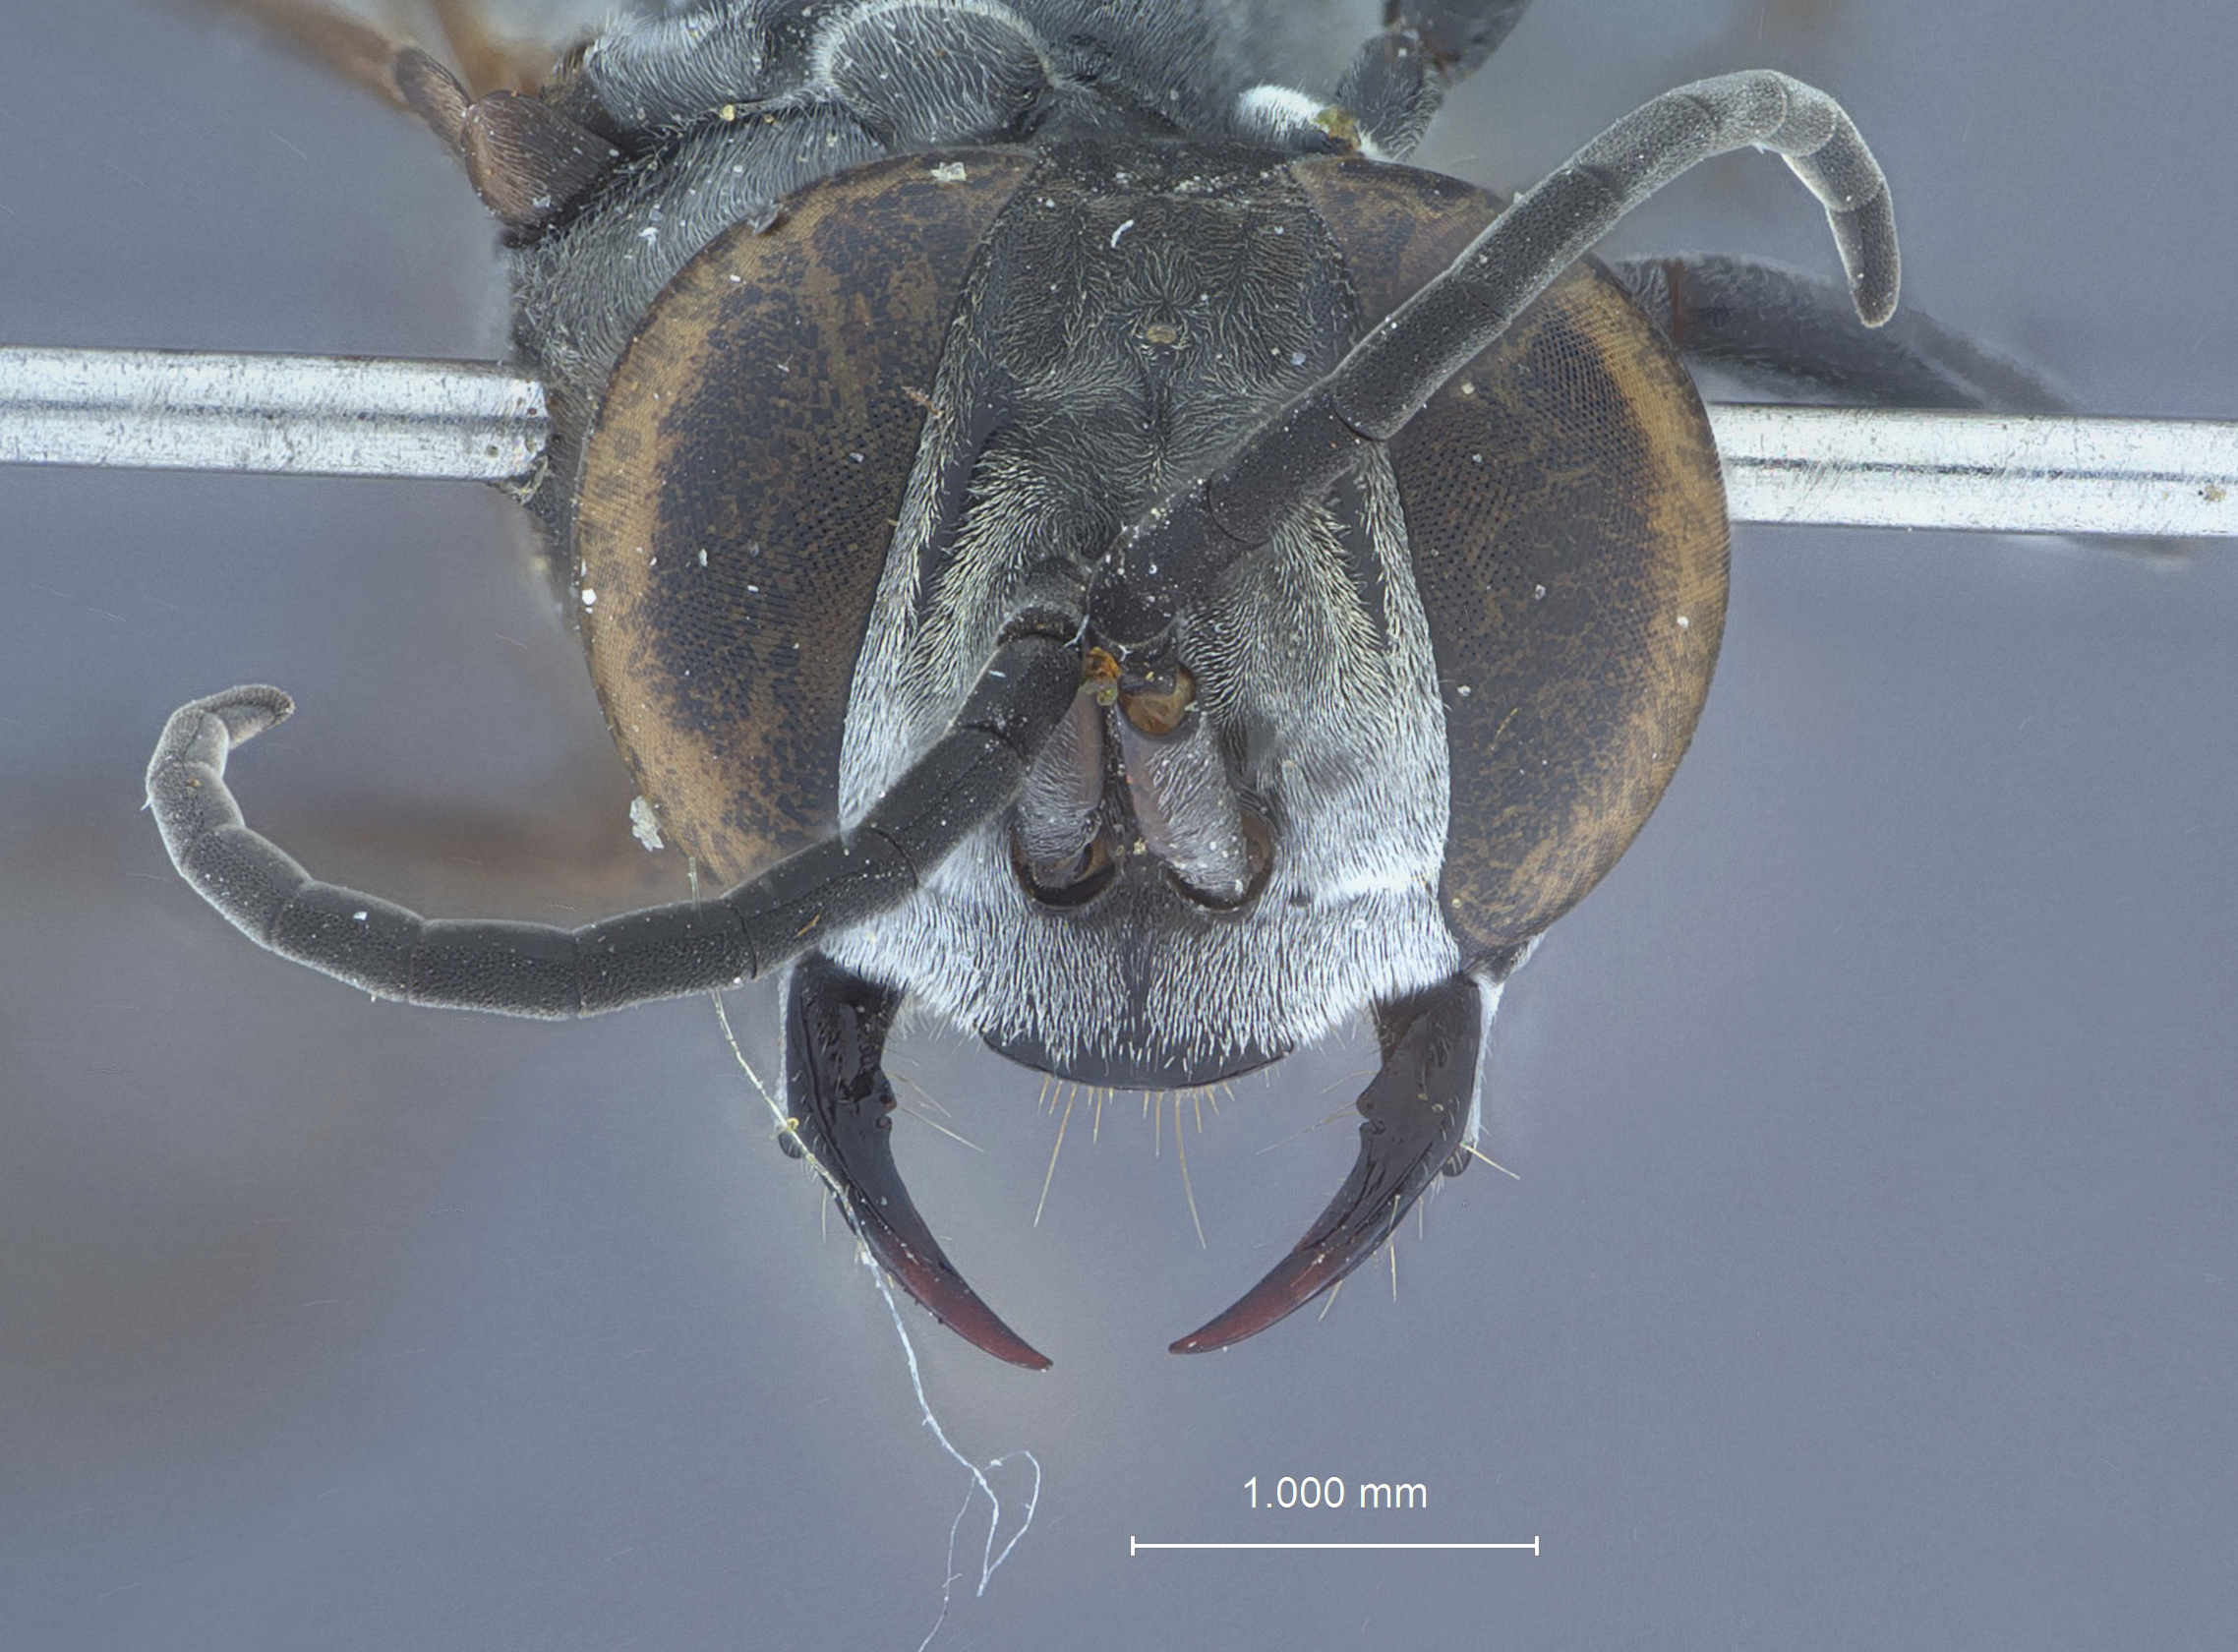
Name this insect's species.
Liris difficilis
